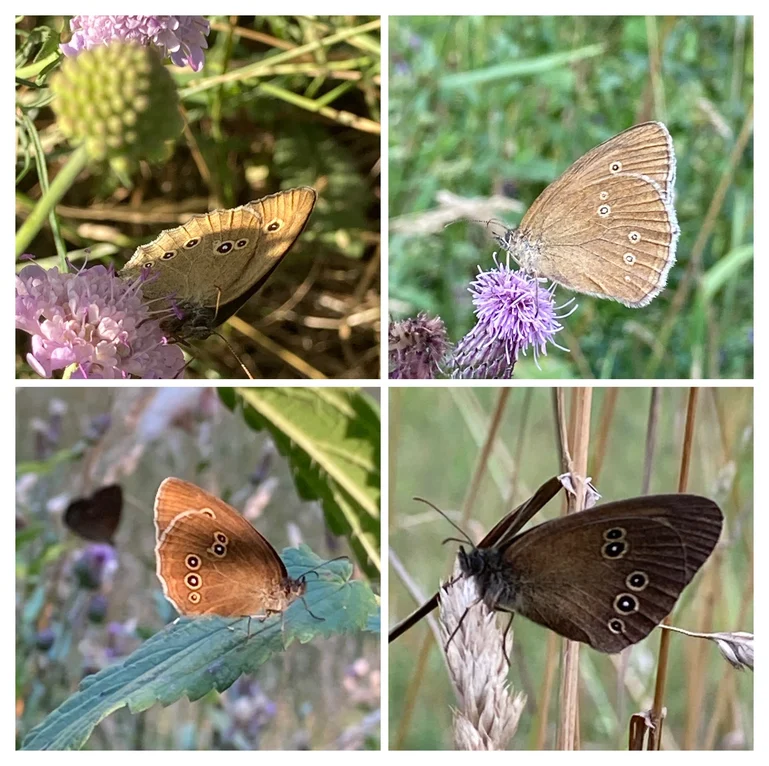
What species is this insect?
Aphantopus hyperantus
